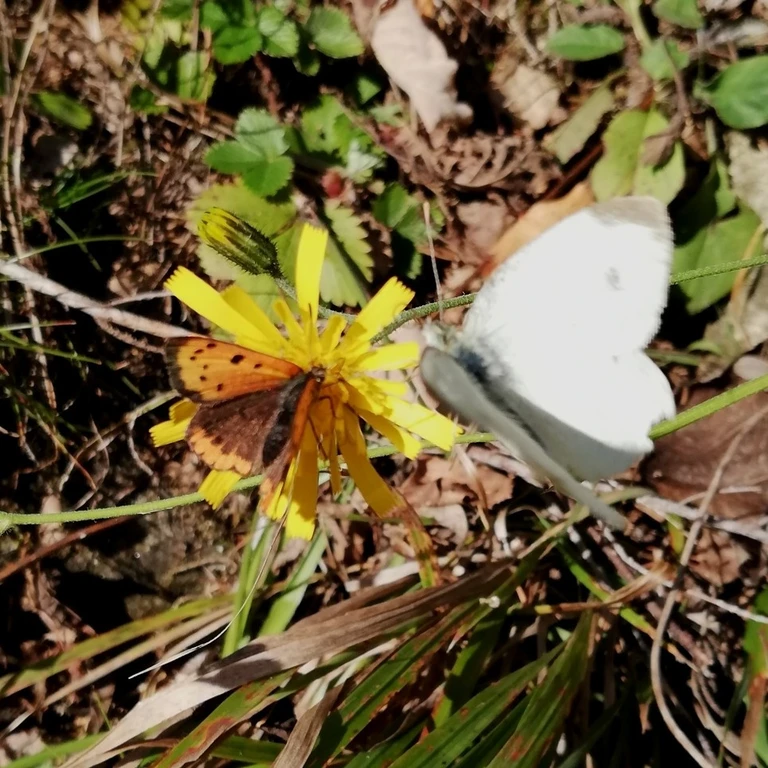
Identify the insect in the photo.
Lycaena phlaeas
